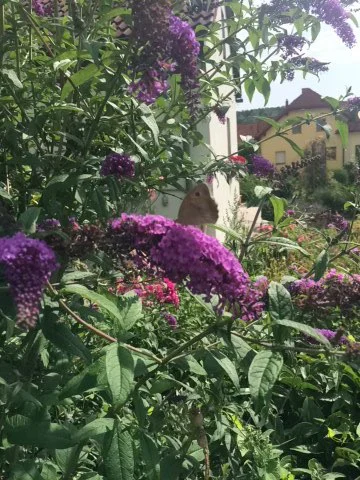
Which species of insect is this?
Maniola jurtina
